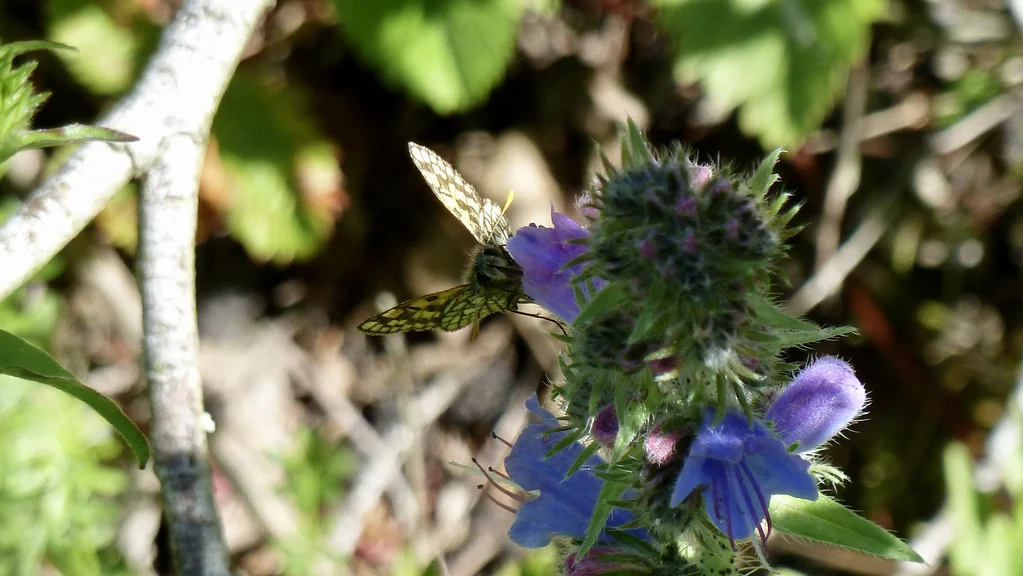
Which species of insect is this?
Carterocephalus palaemon
